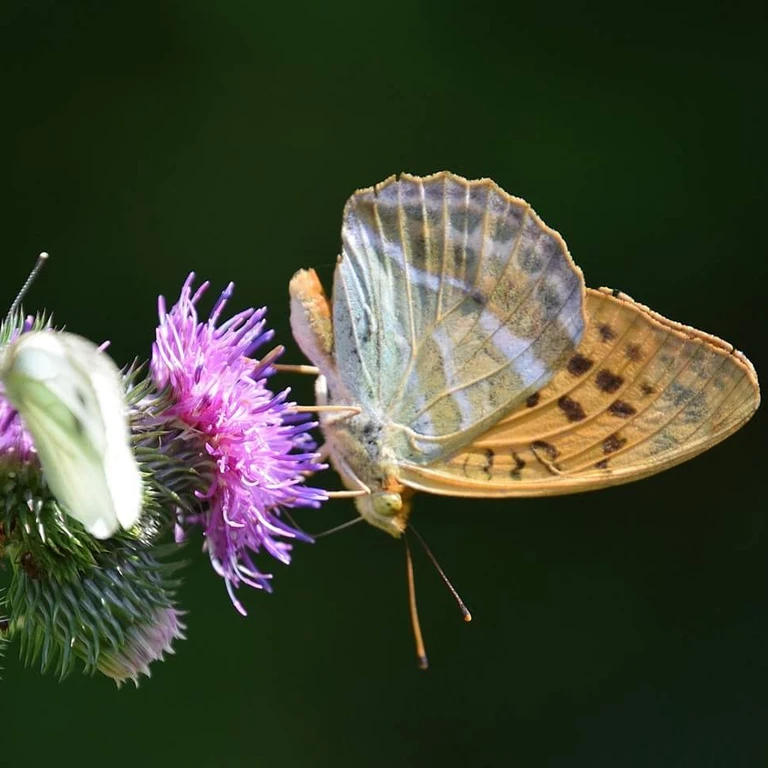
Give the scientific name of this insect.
Argynnis paphia
